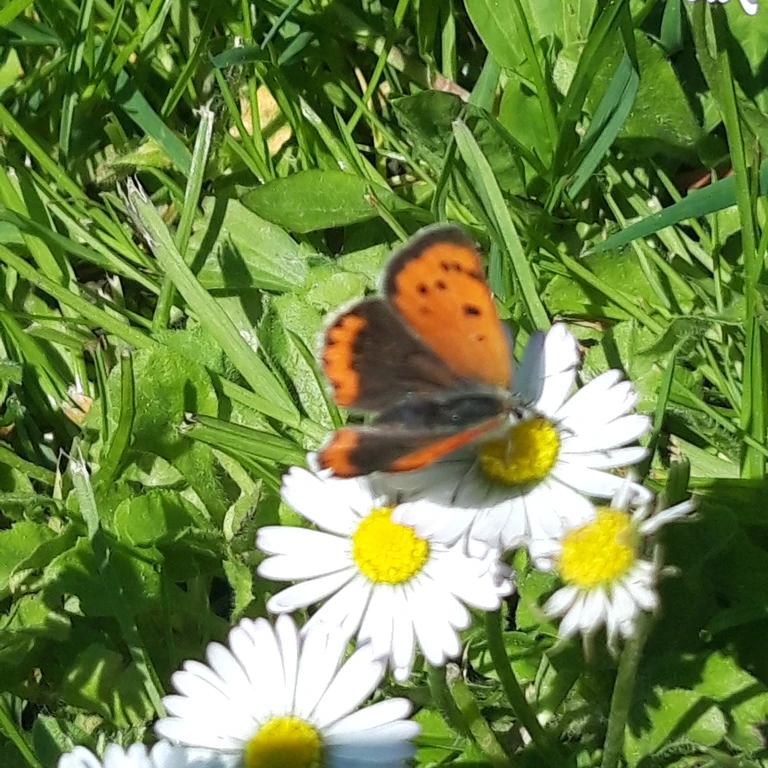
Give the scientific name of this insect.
Lycaena phlaeas
